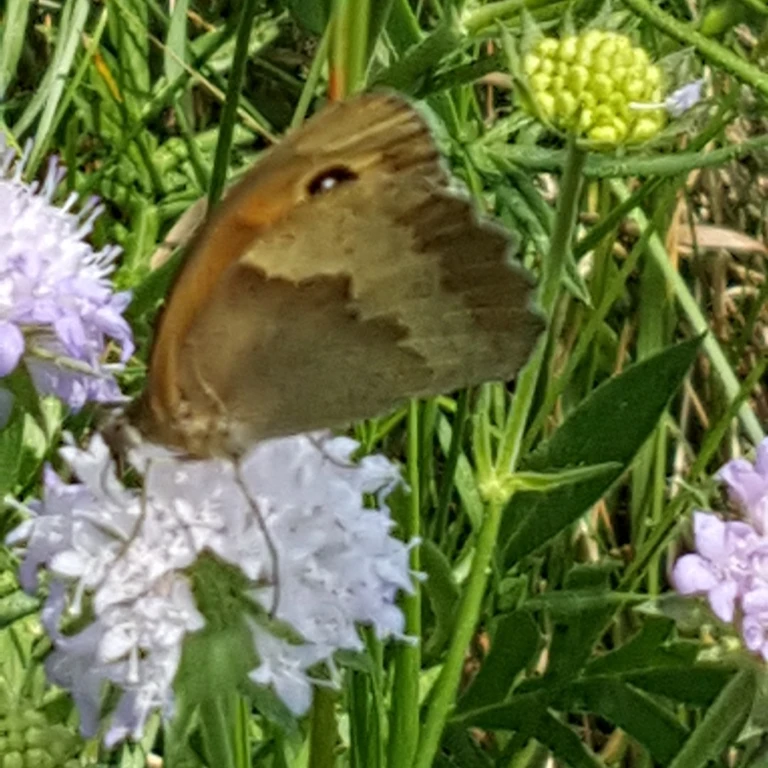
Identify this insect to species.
Maniola jurtina
